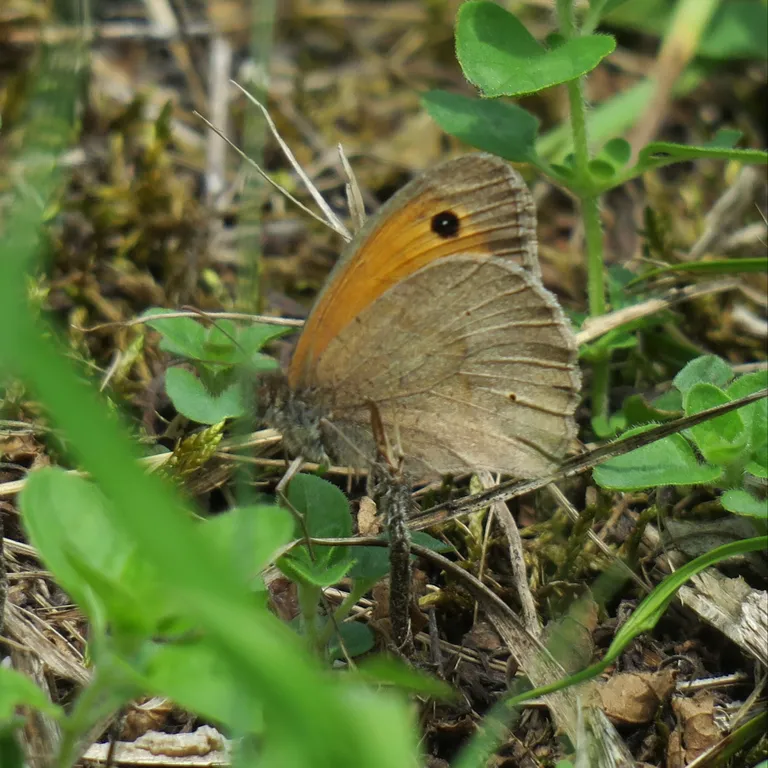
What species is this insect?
Maniola jurtina
